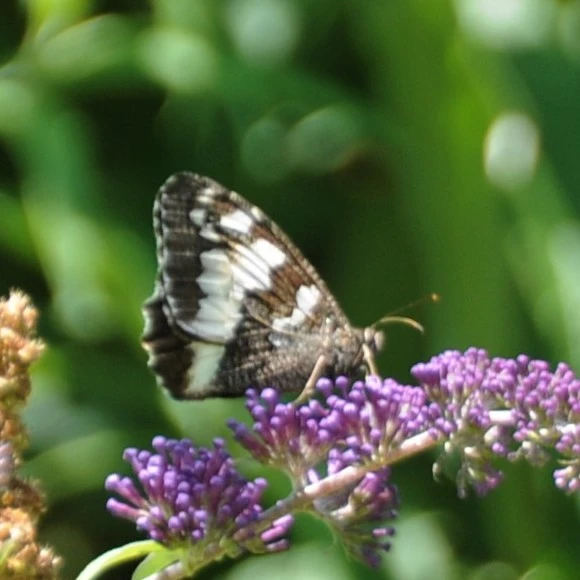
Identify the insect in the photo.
Brintesia circe
